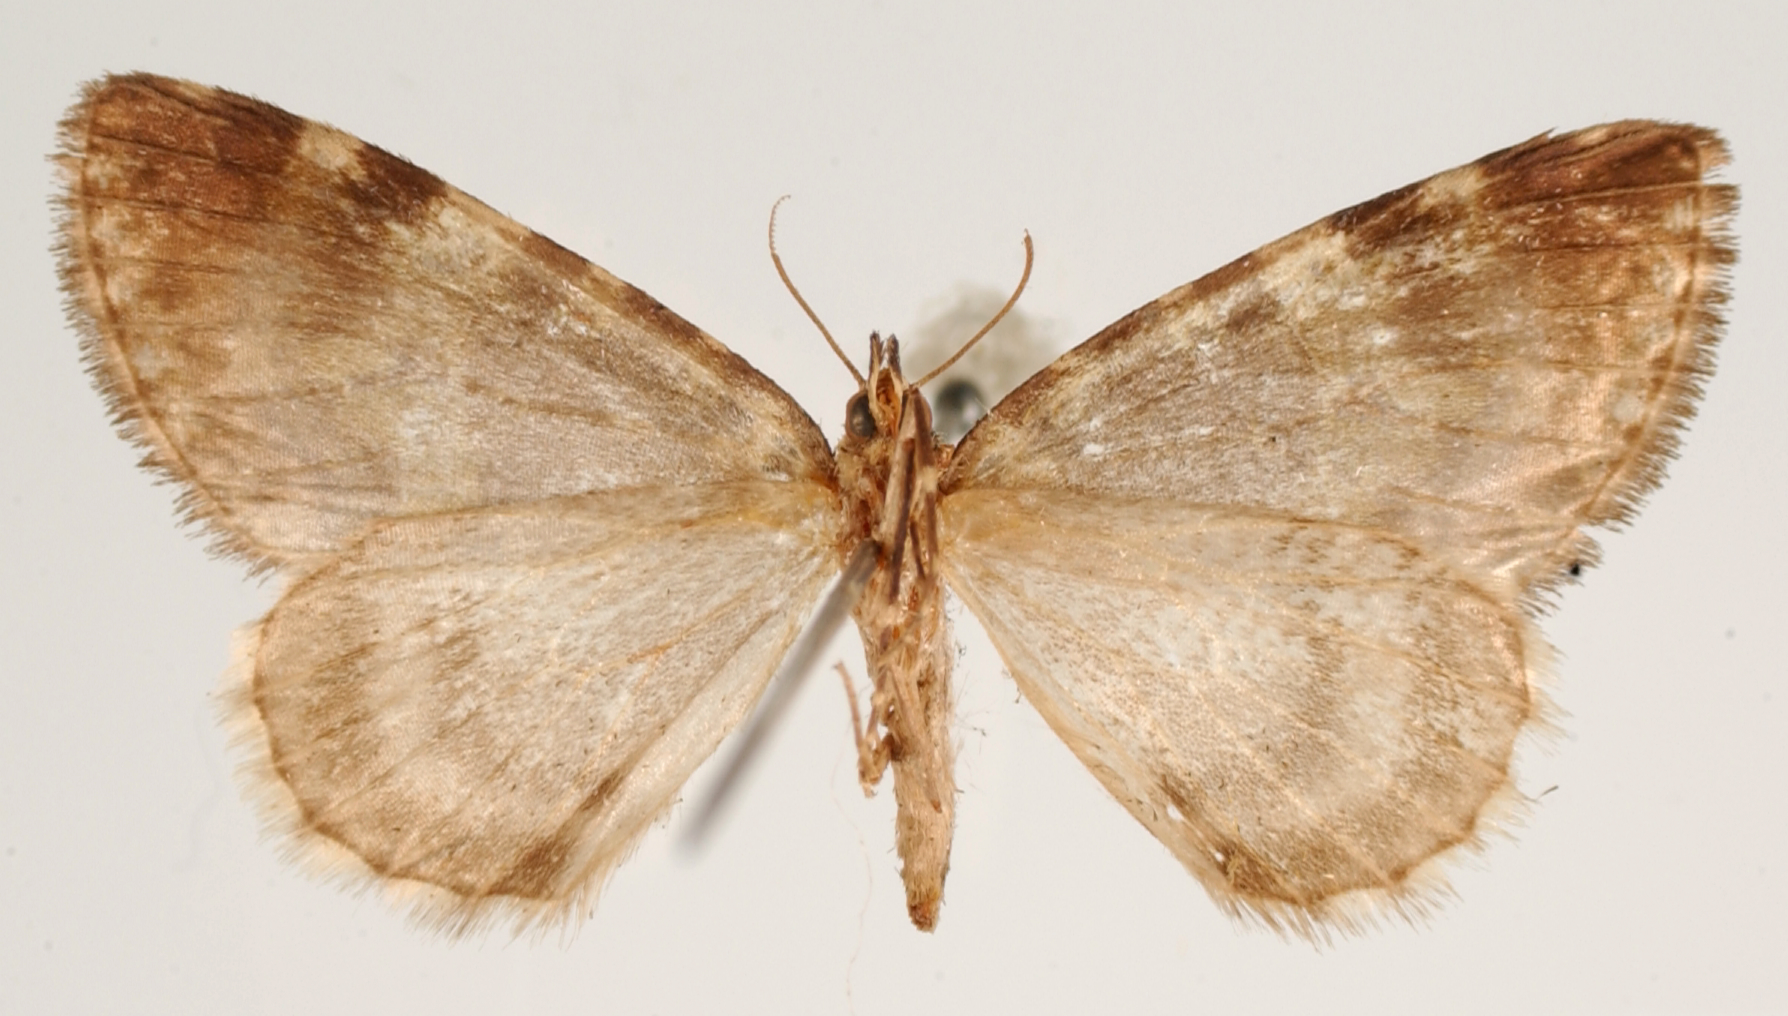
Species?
Hydriomena tectoria
